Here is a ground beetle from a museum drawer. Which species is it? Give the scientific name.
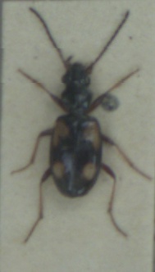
Bembidion illigeri
